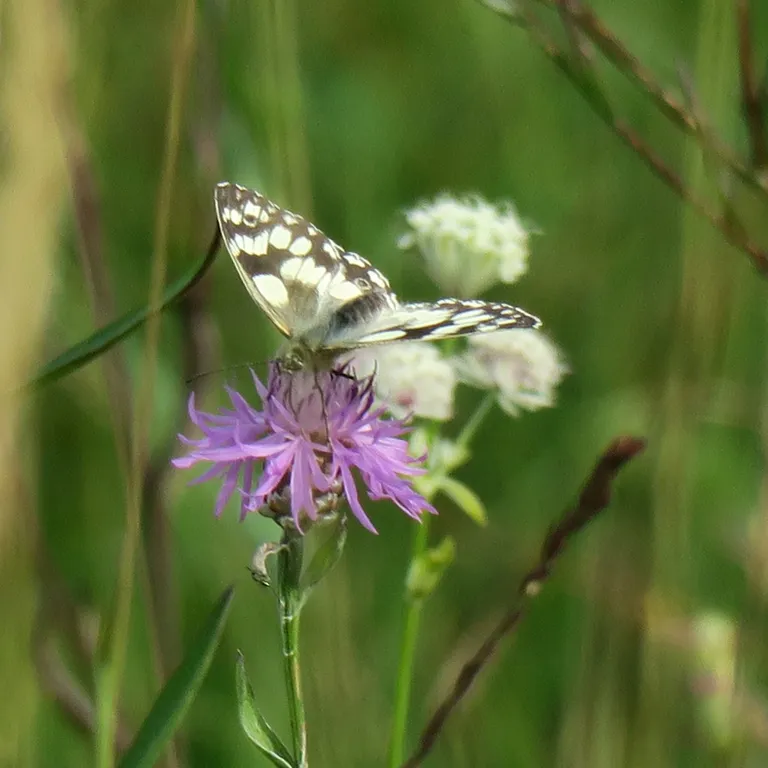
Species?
Melanargia galathea
